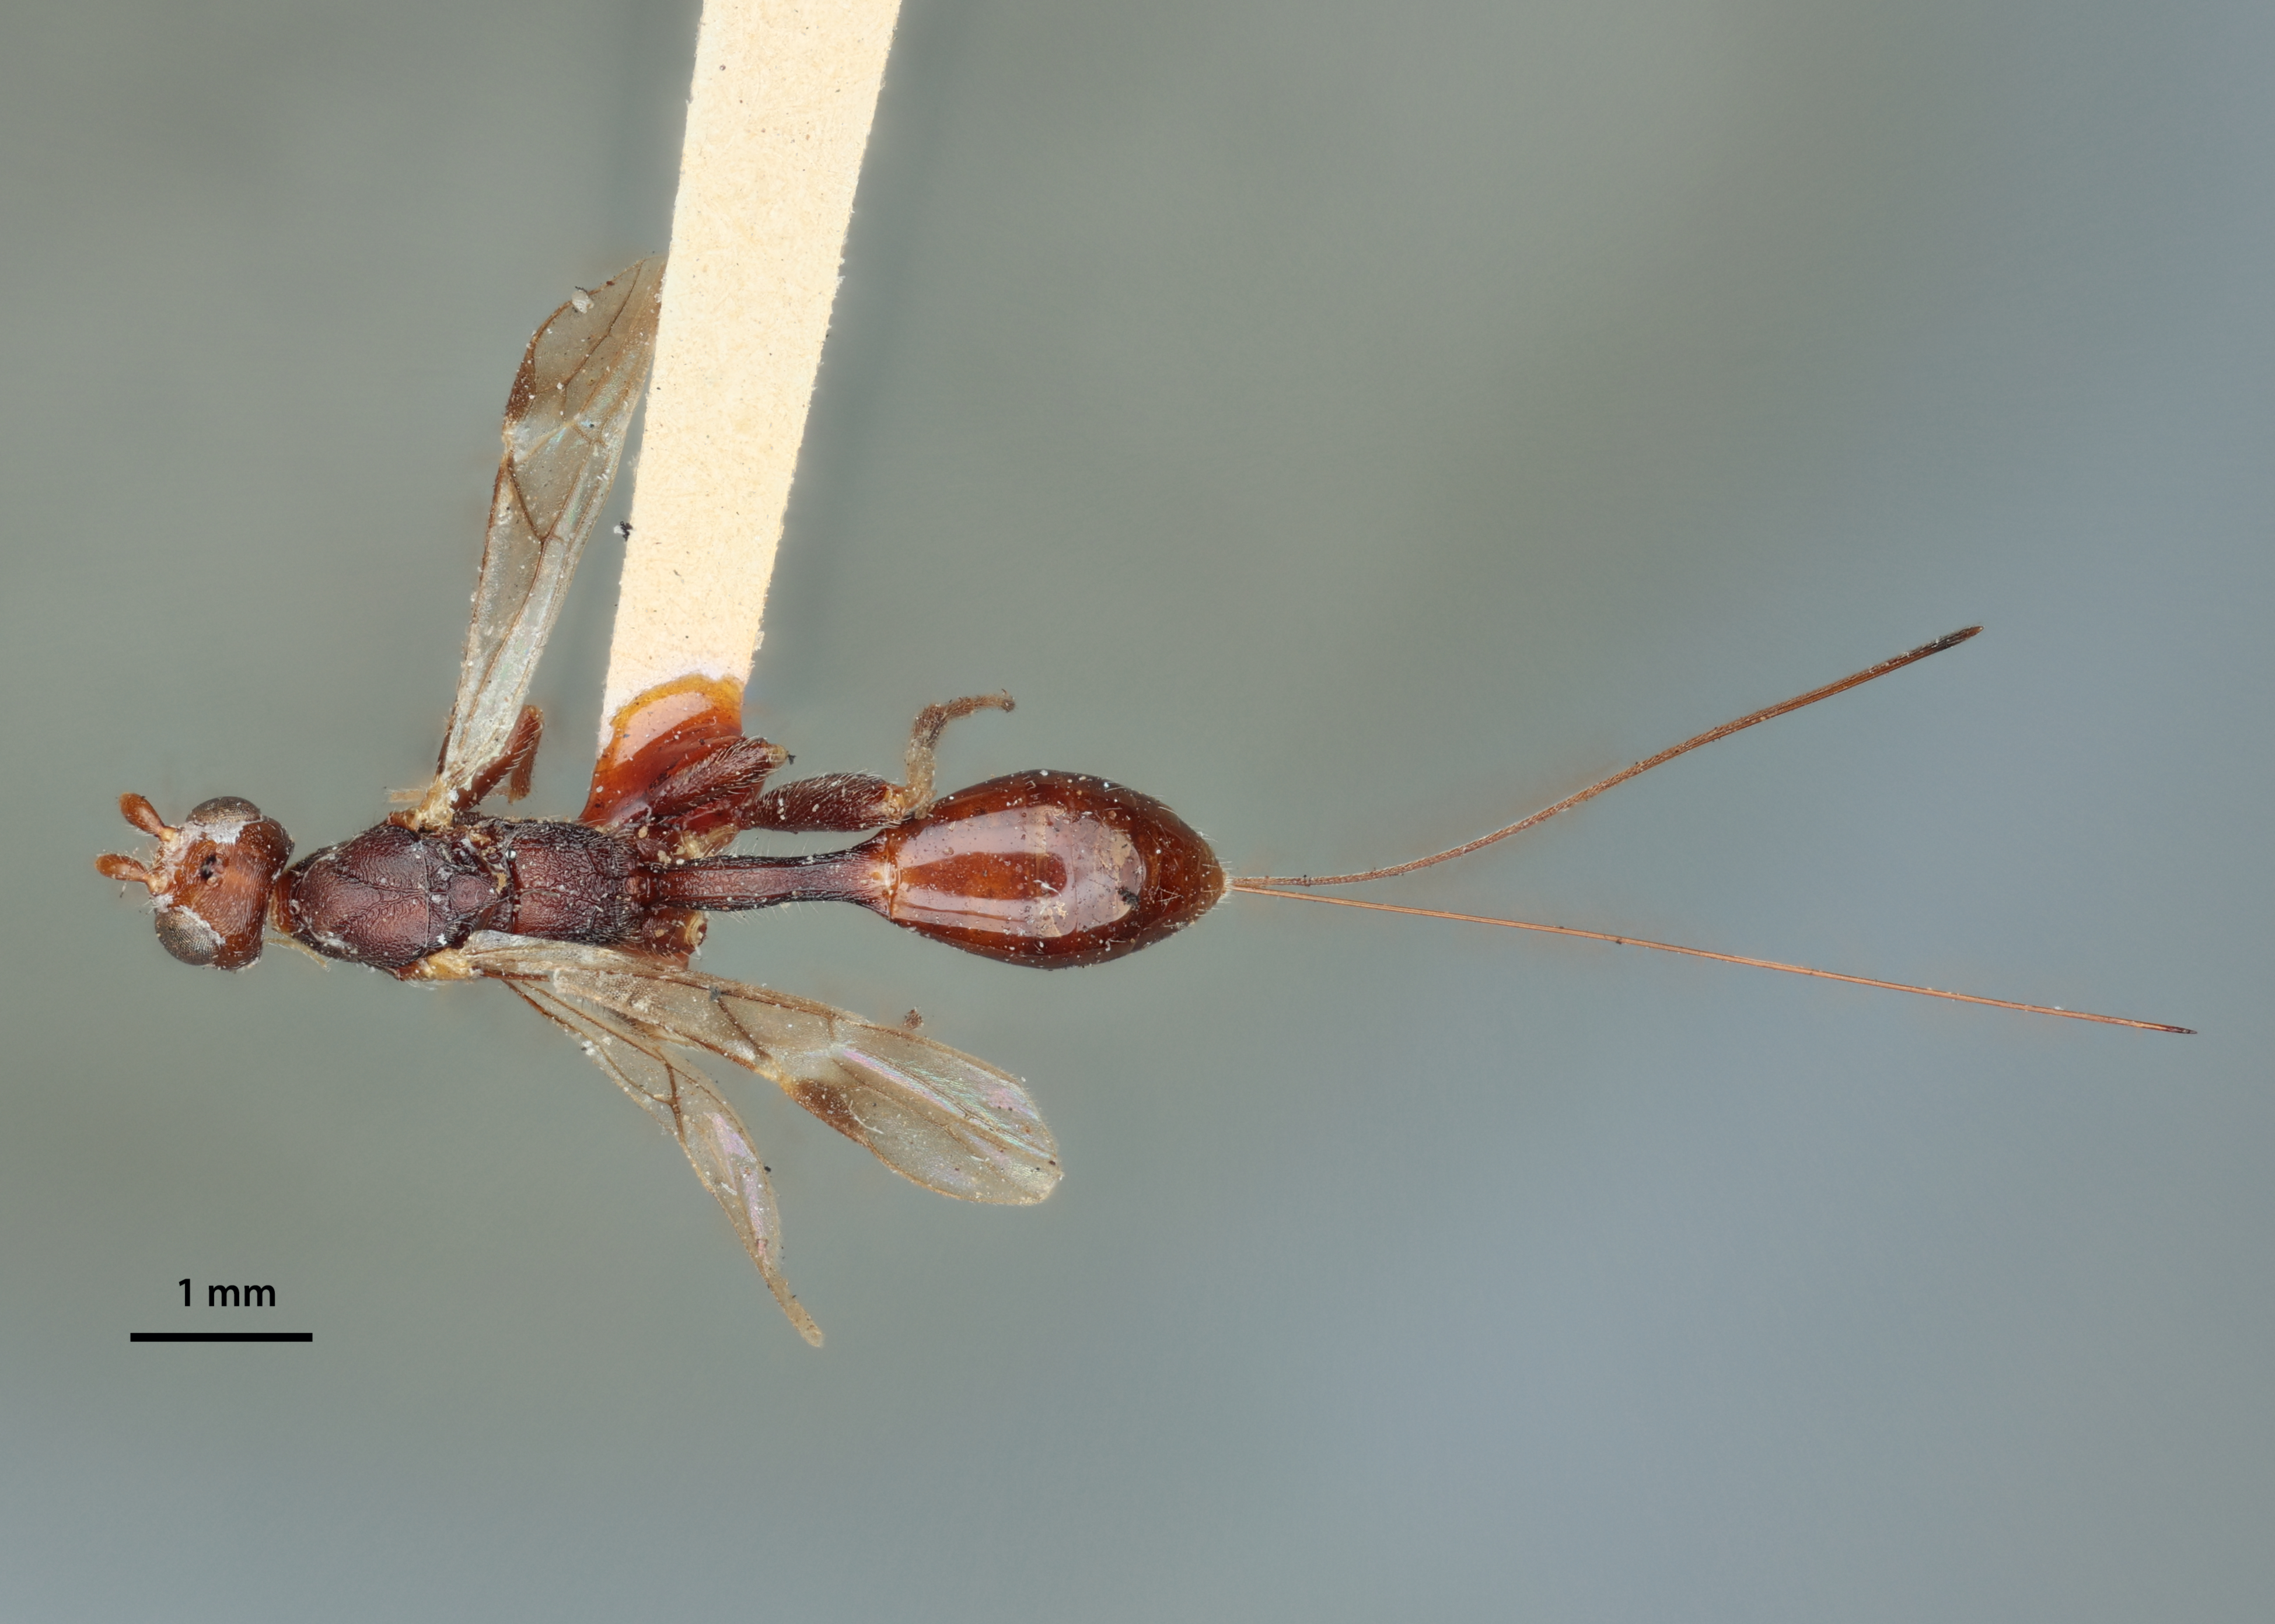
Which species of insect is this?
Spathius semele
